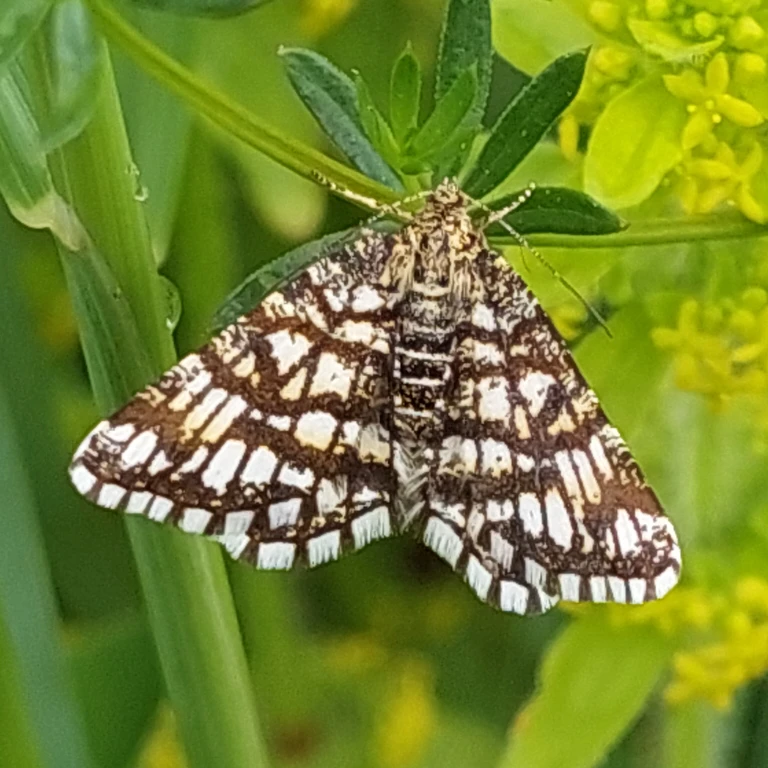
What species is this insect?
Chiasmia clathrata
